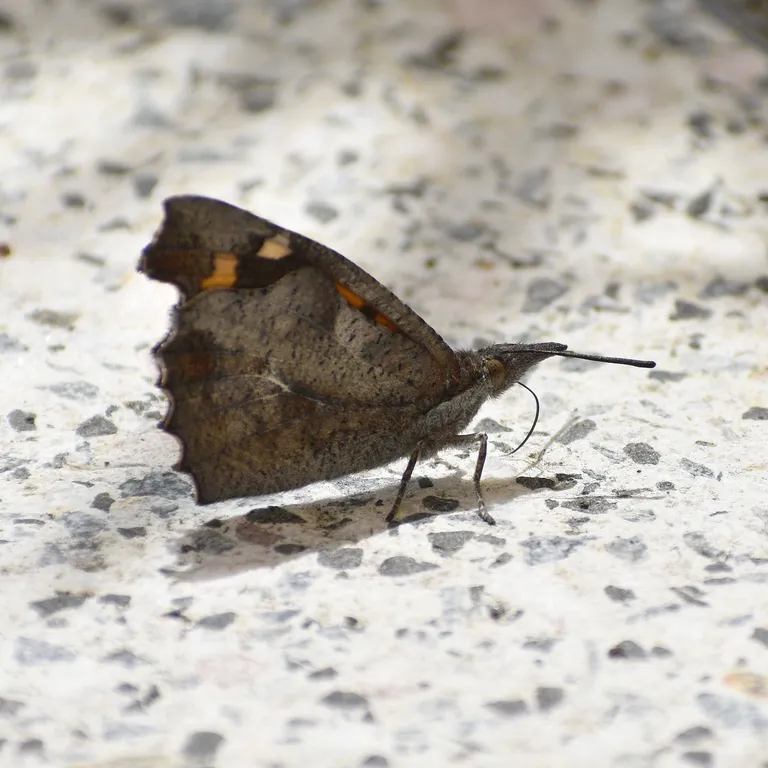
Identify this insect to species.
Libythea celtis
